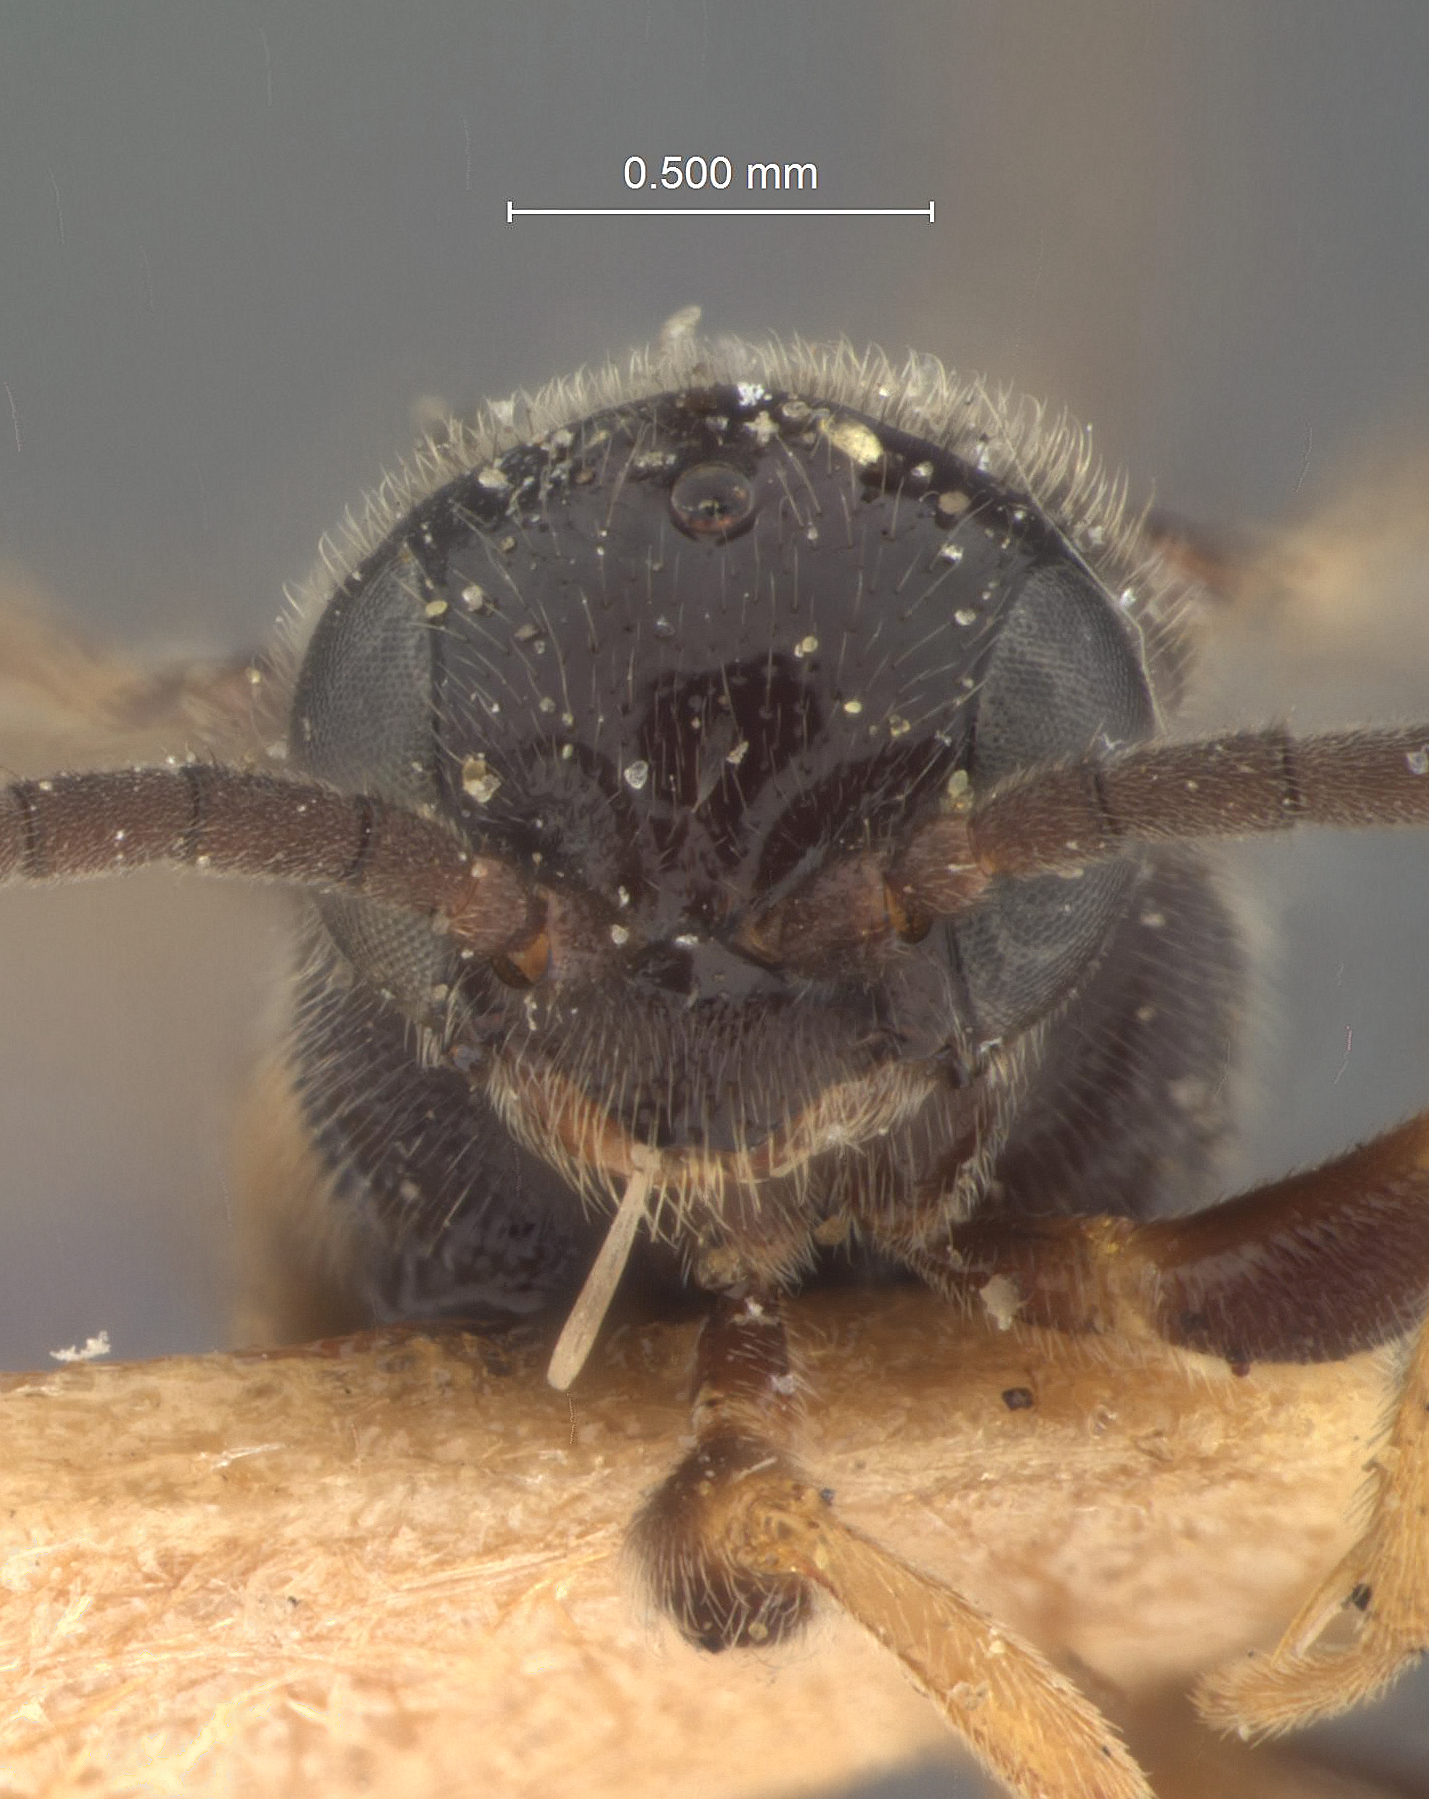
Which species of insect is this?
Sierola ambiguus
